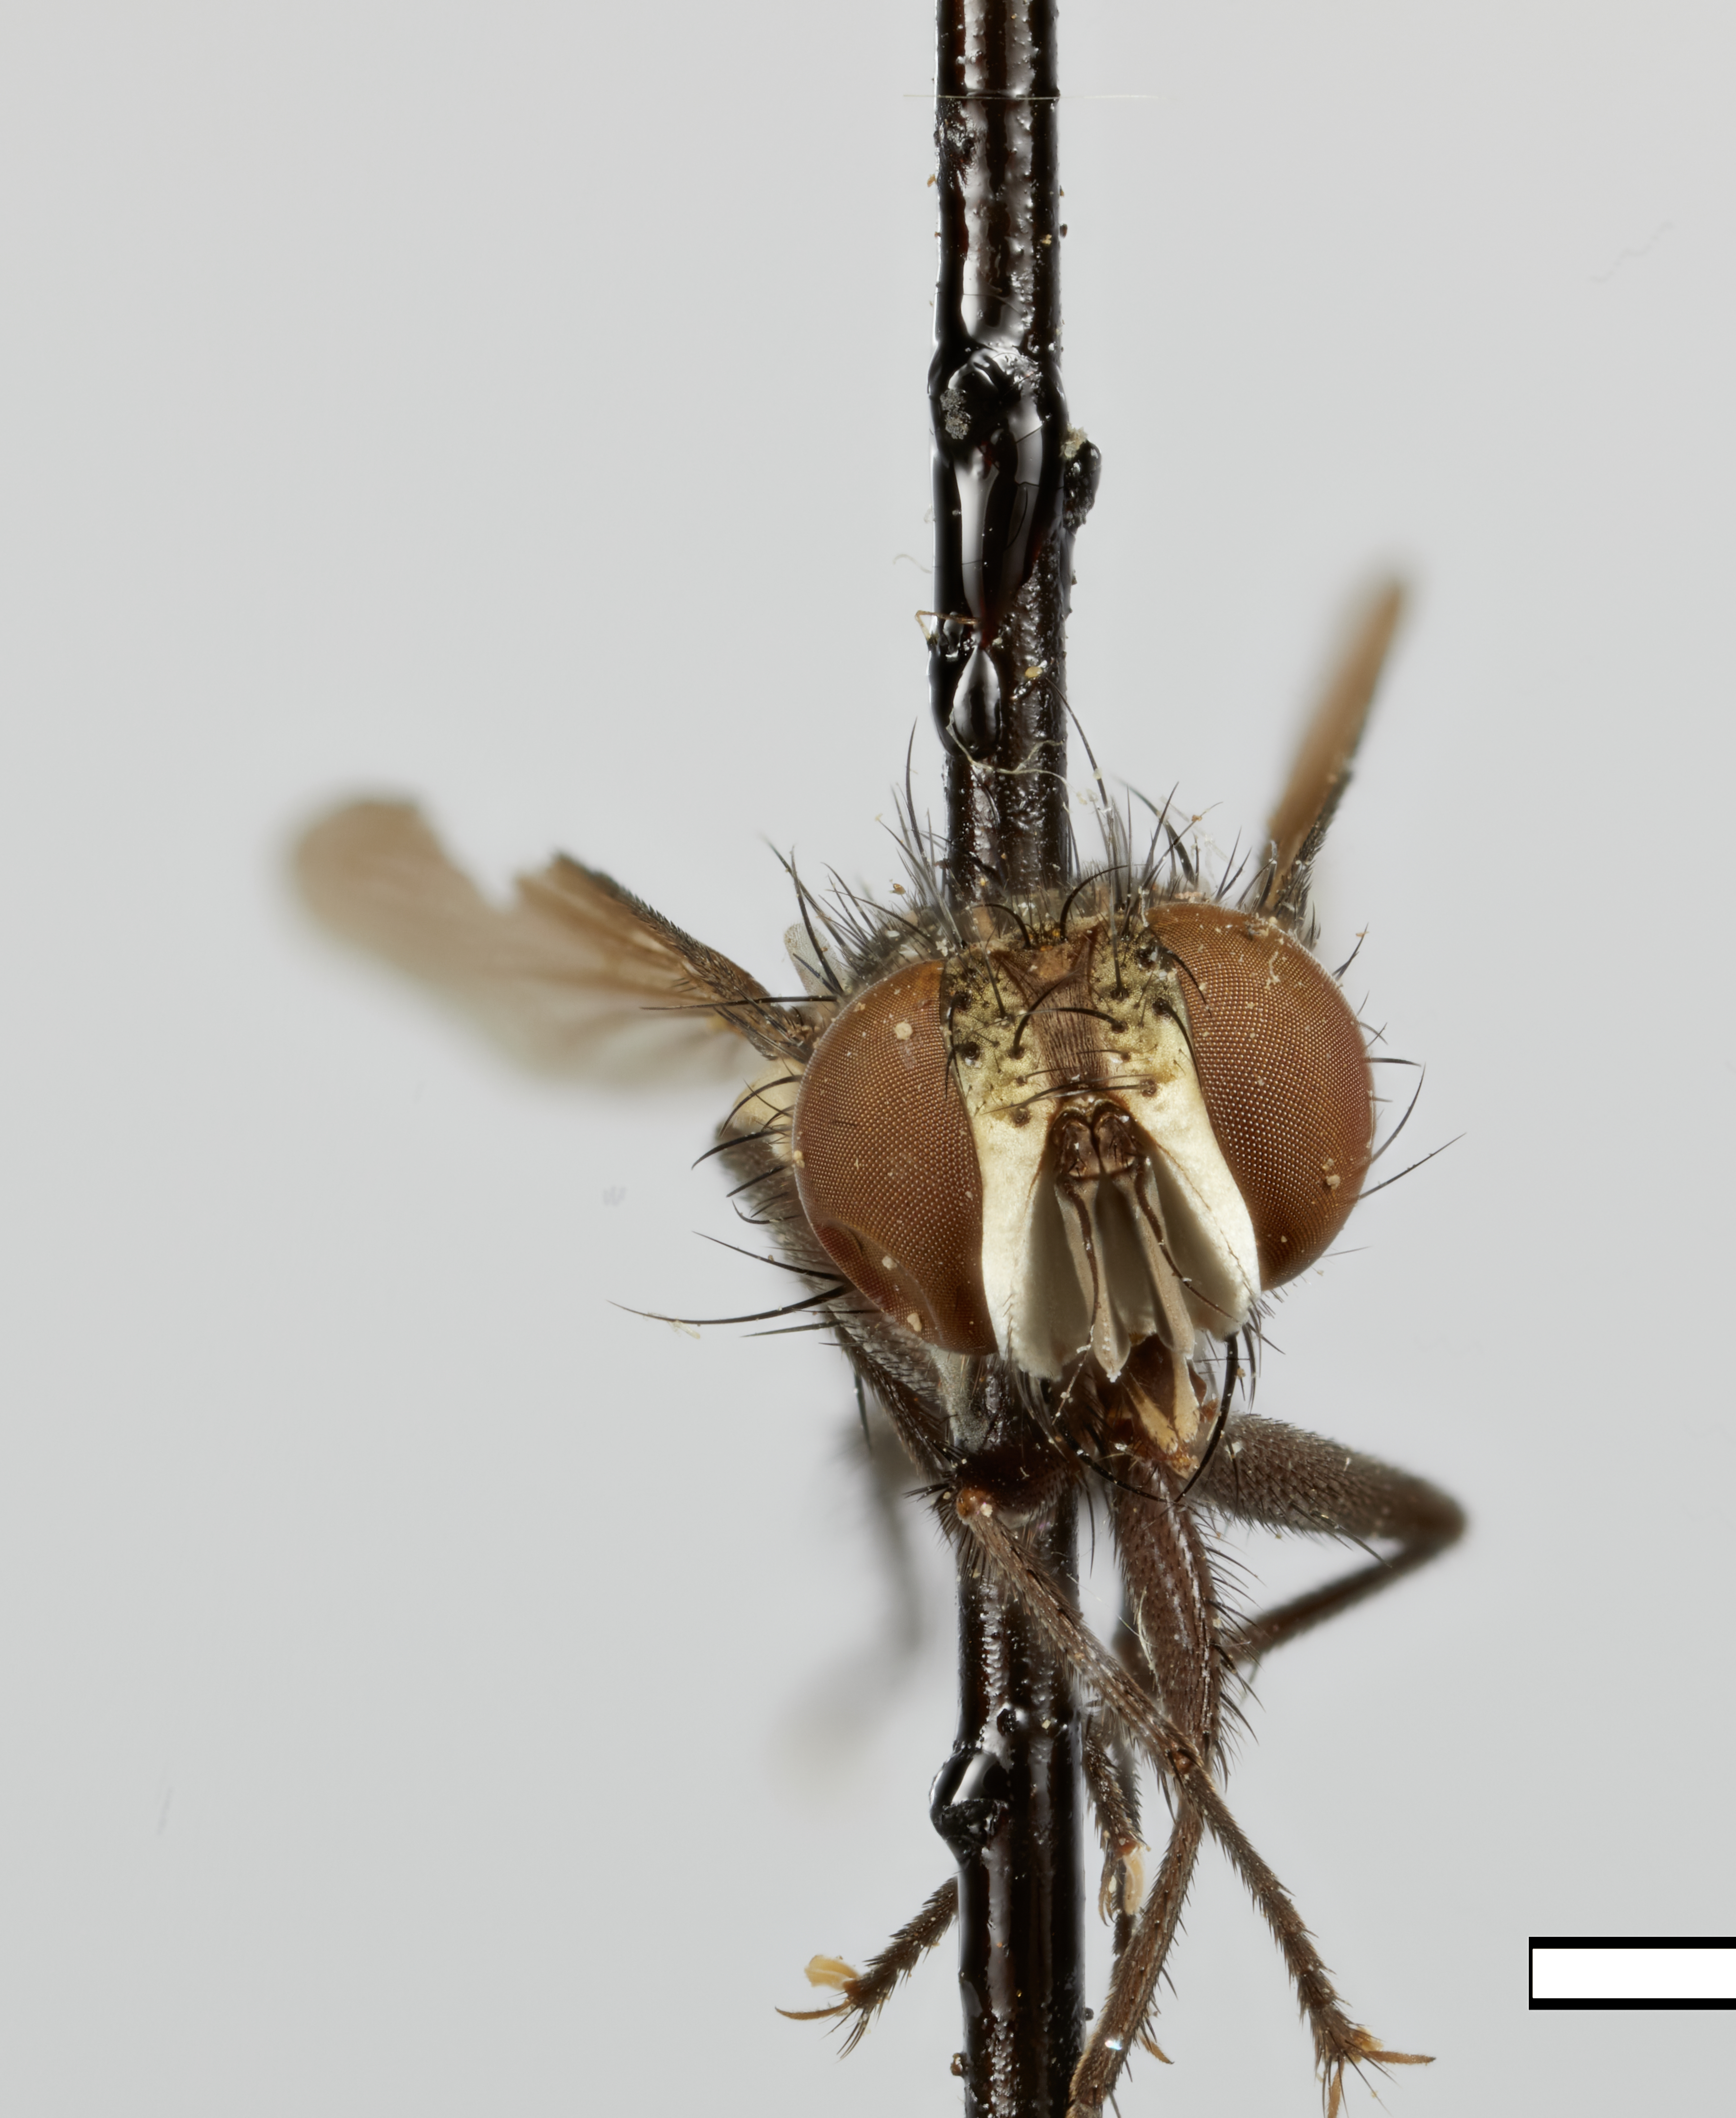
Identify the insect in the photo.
Verrugomyia orbitalis
